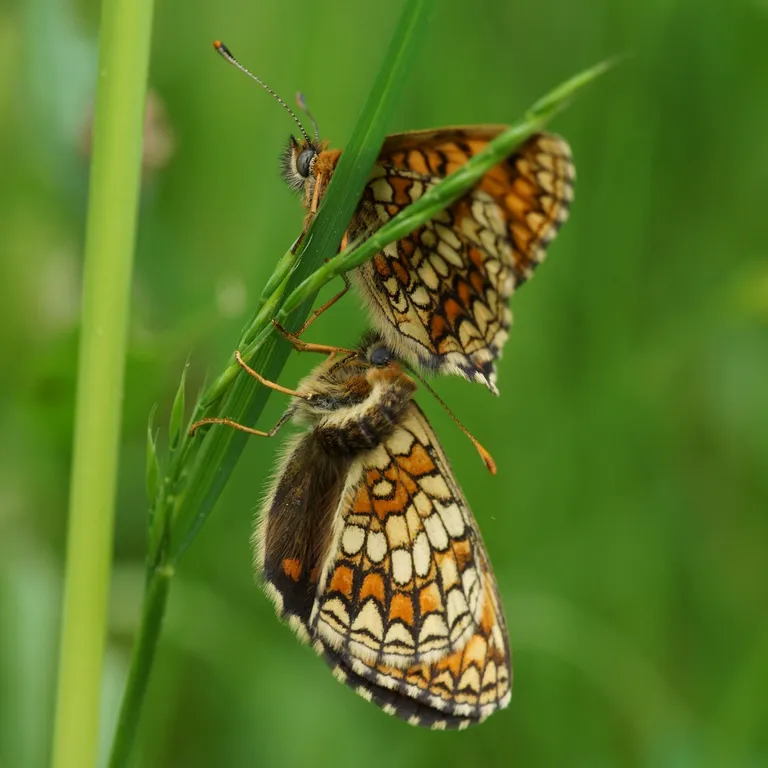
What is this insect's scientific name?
Melitaea athalia
